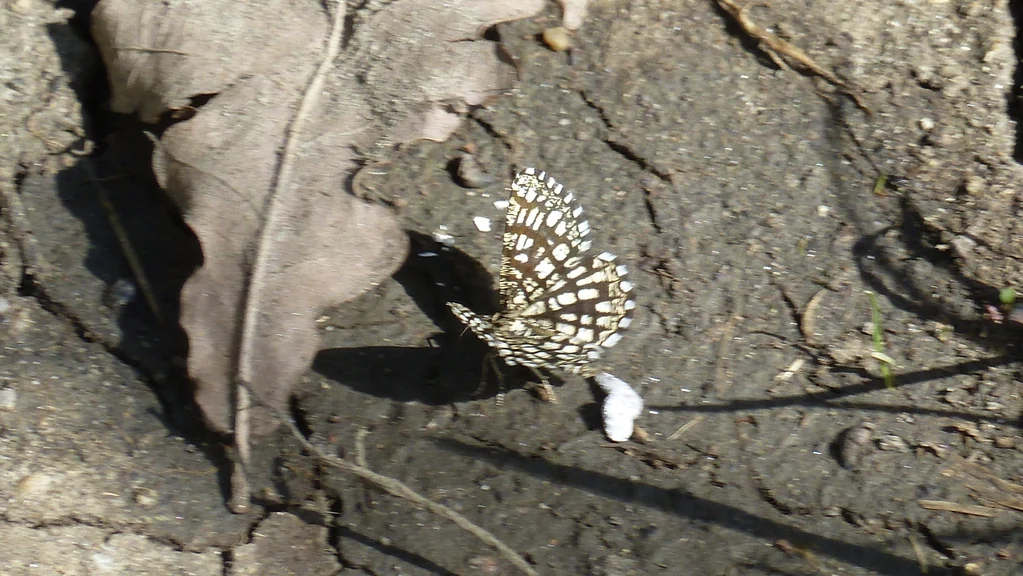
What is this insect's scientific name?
Chiasmia clathrata
